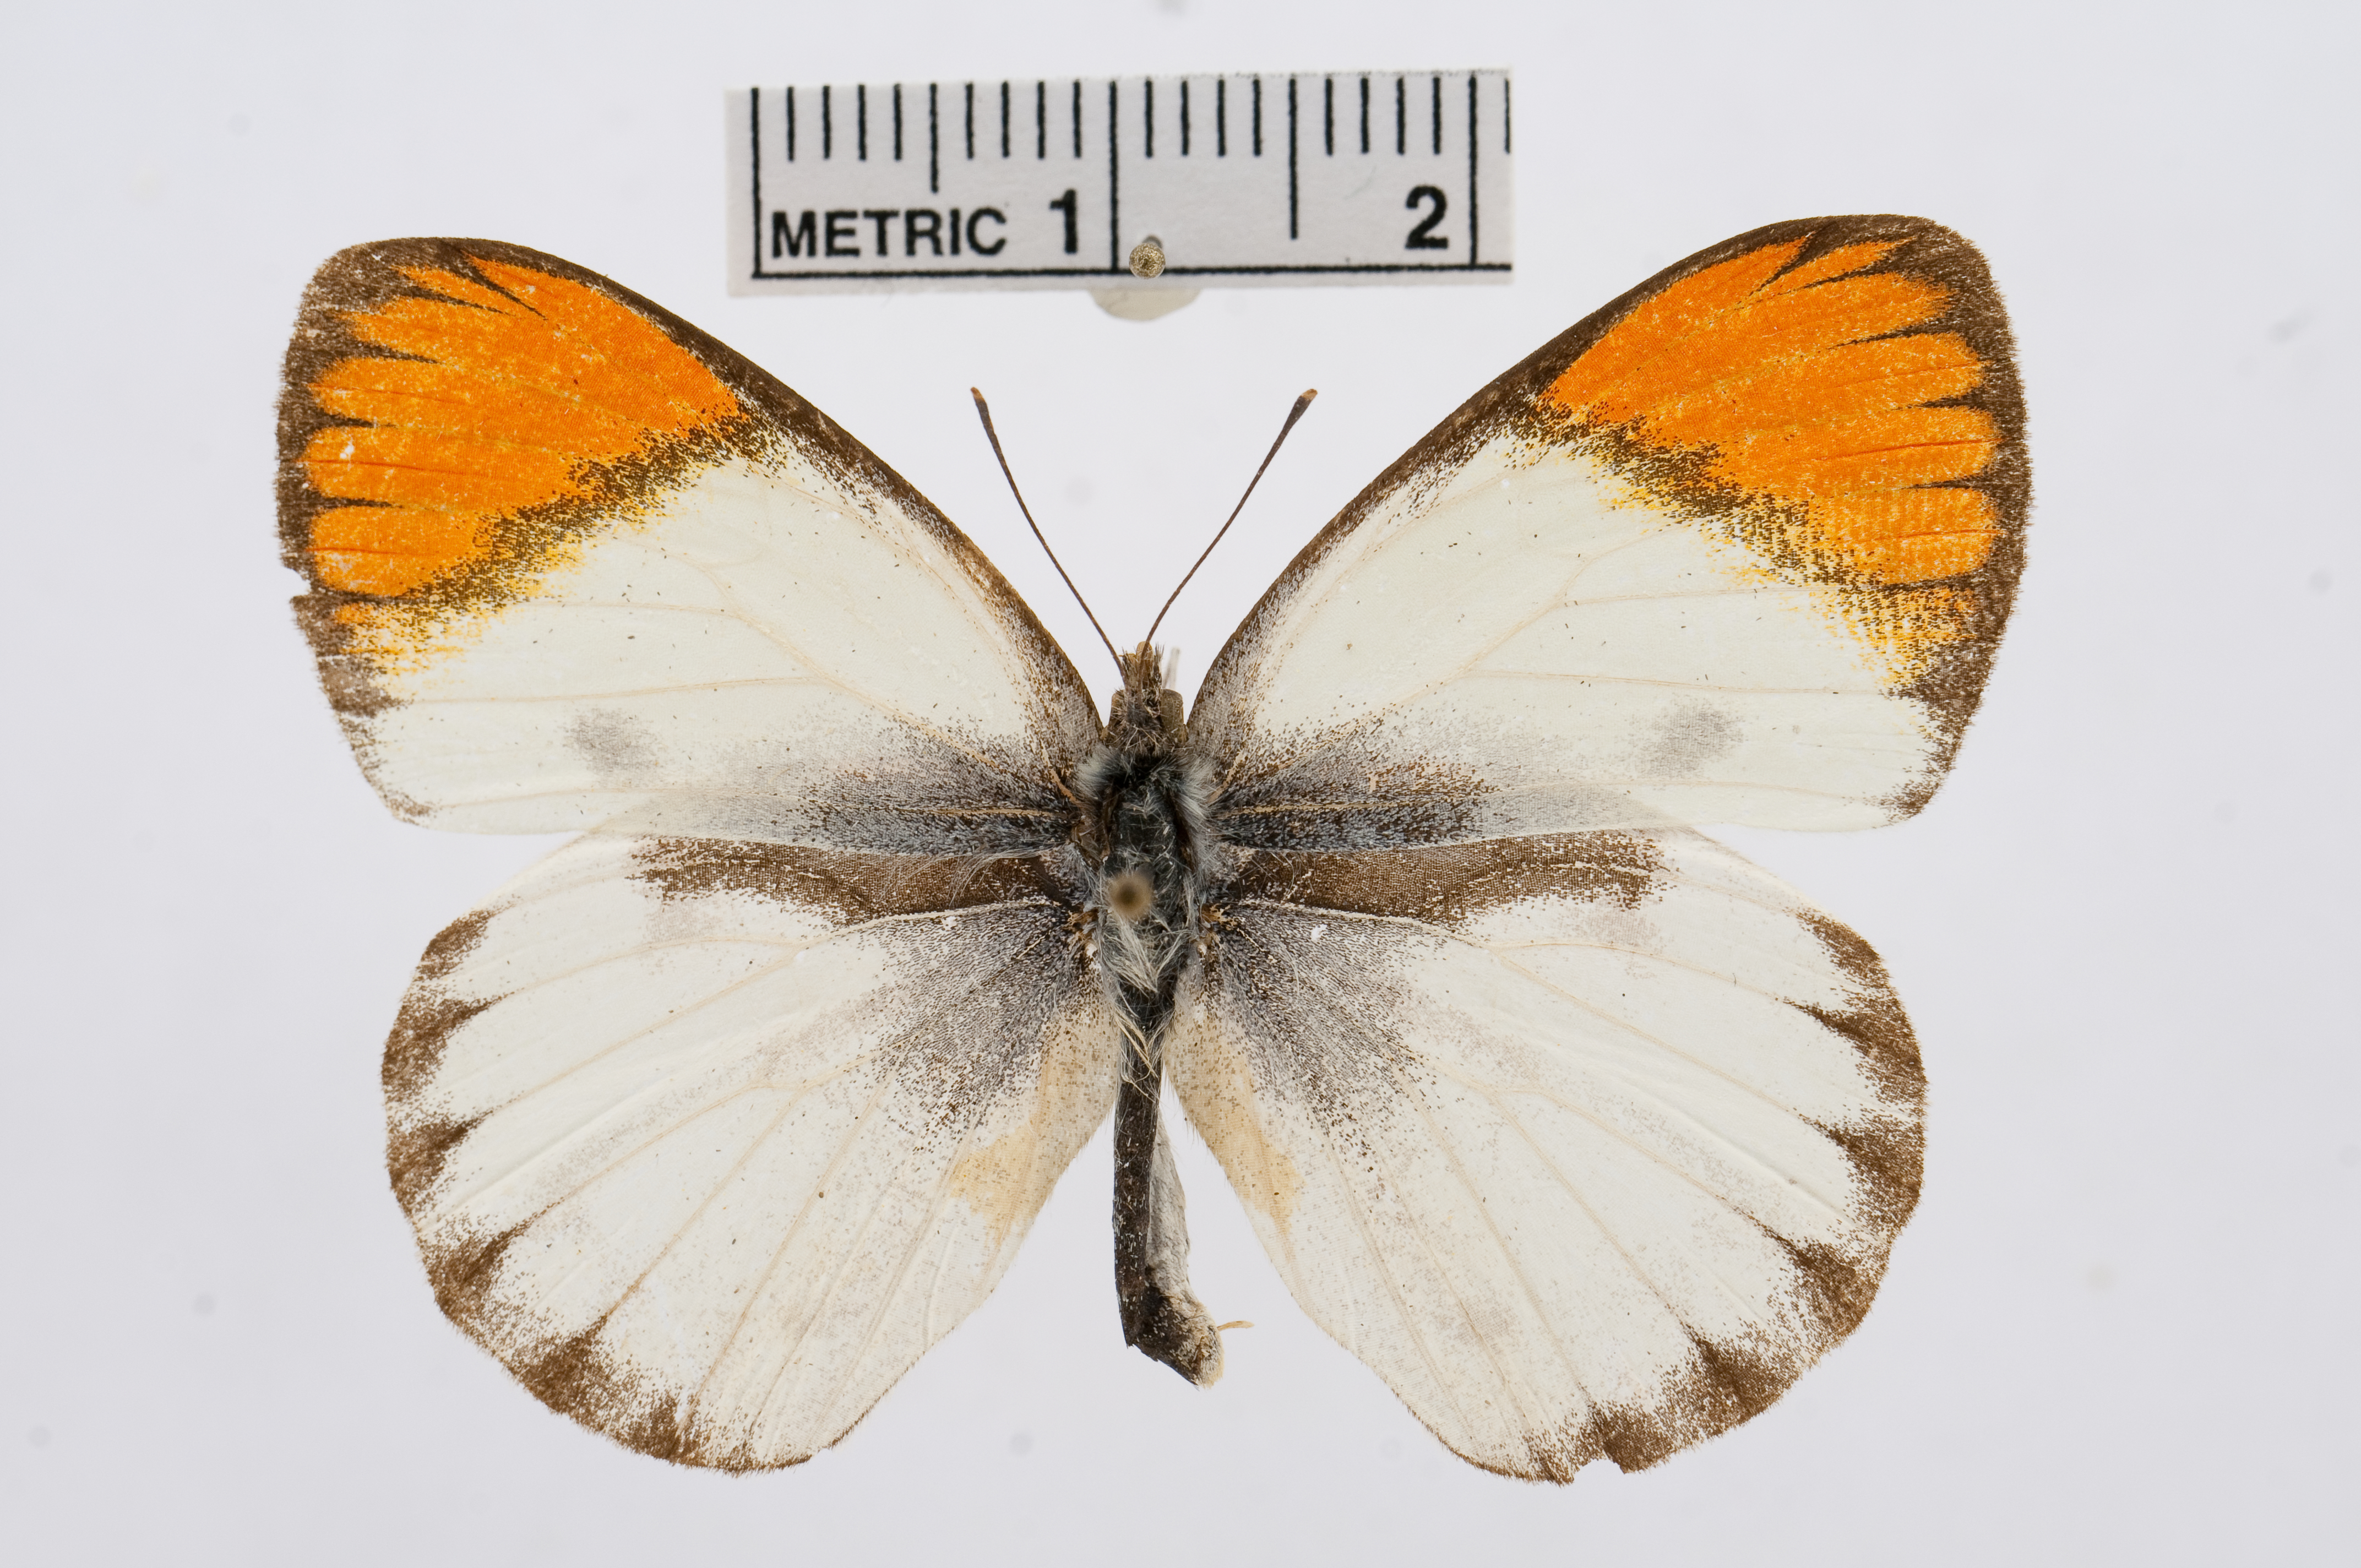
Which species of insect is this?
Colotis evenina
